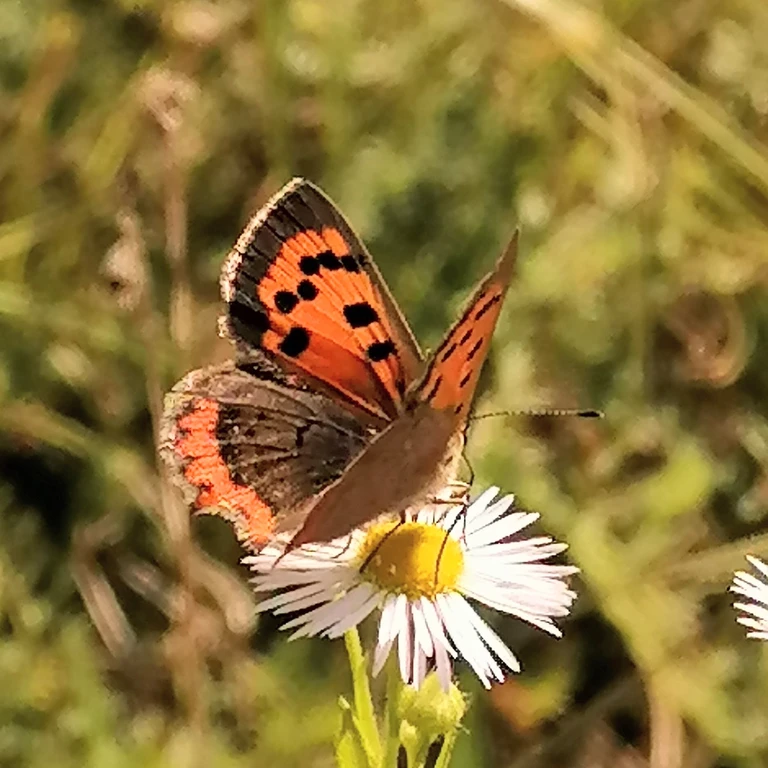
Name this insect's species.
Lycaena phlaeas
